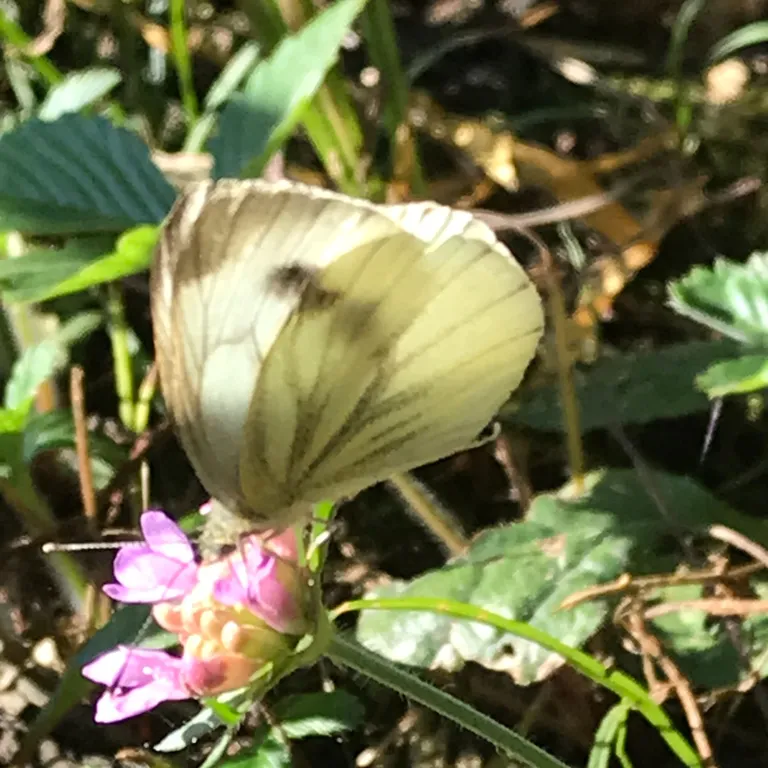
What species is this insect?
Pieris napi
